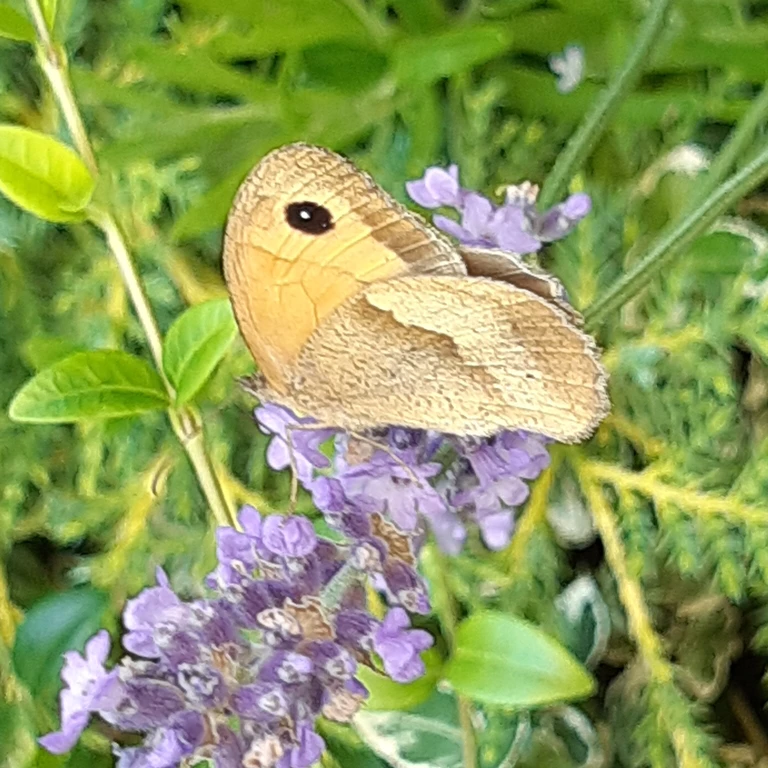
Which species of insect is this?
Maniola jurtina
